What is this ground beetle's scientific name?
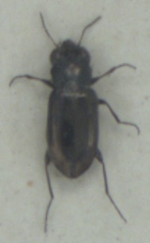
Notiophilus substriatus
